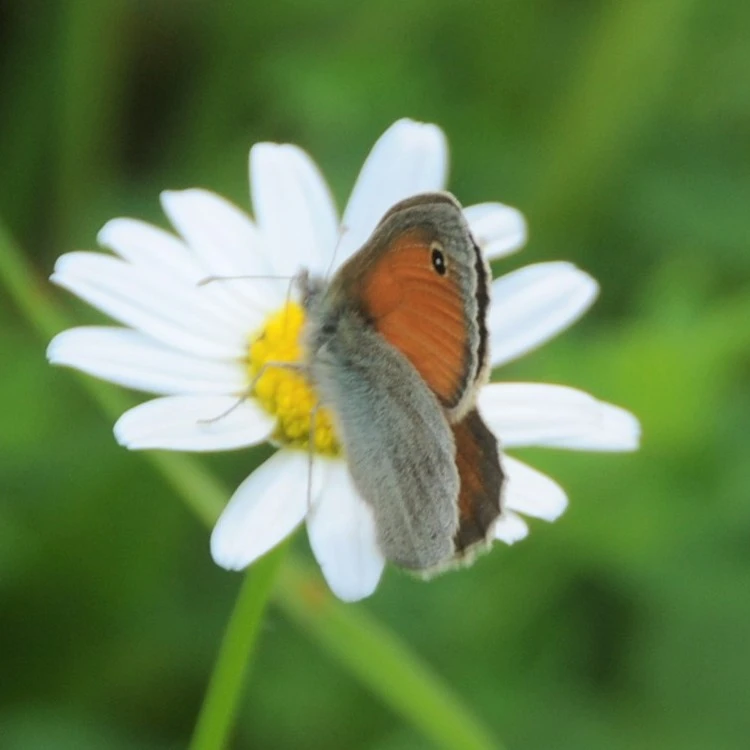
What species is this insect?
Coenonympha pamphilus
